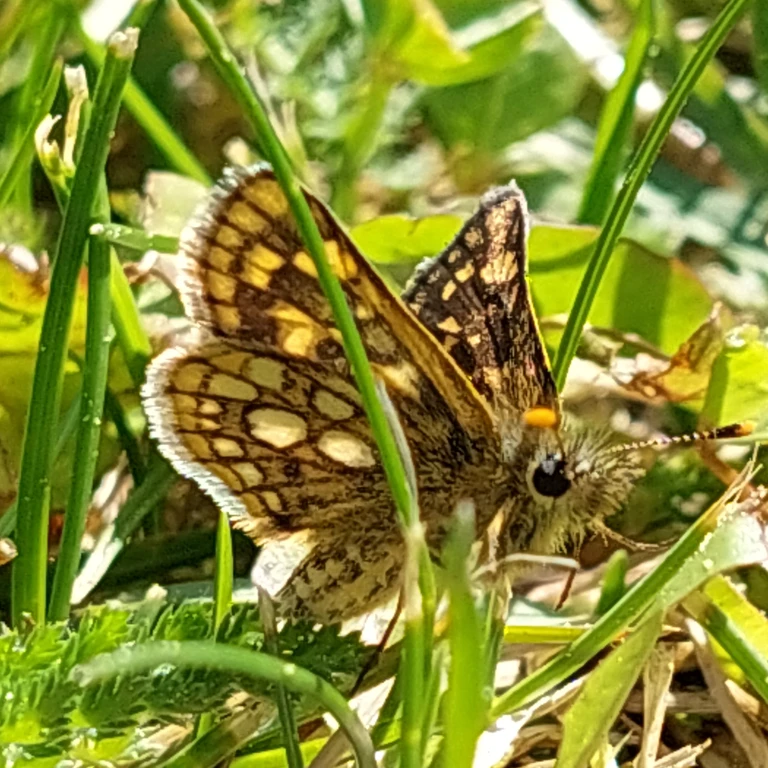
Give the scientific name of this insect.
Carterocephalus palaemon
